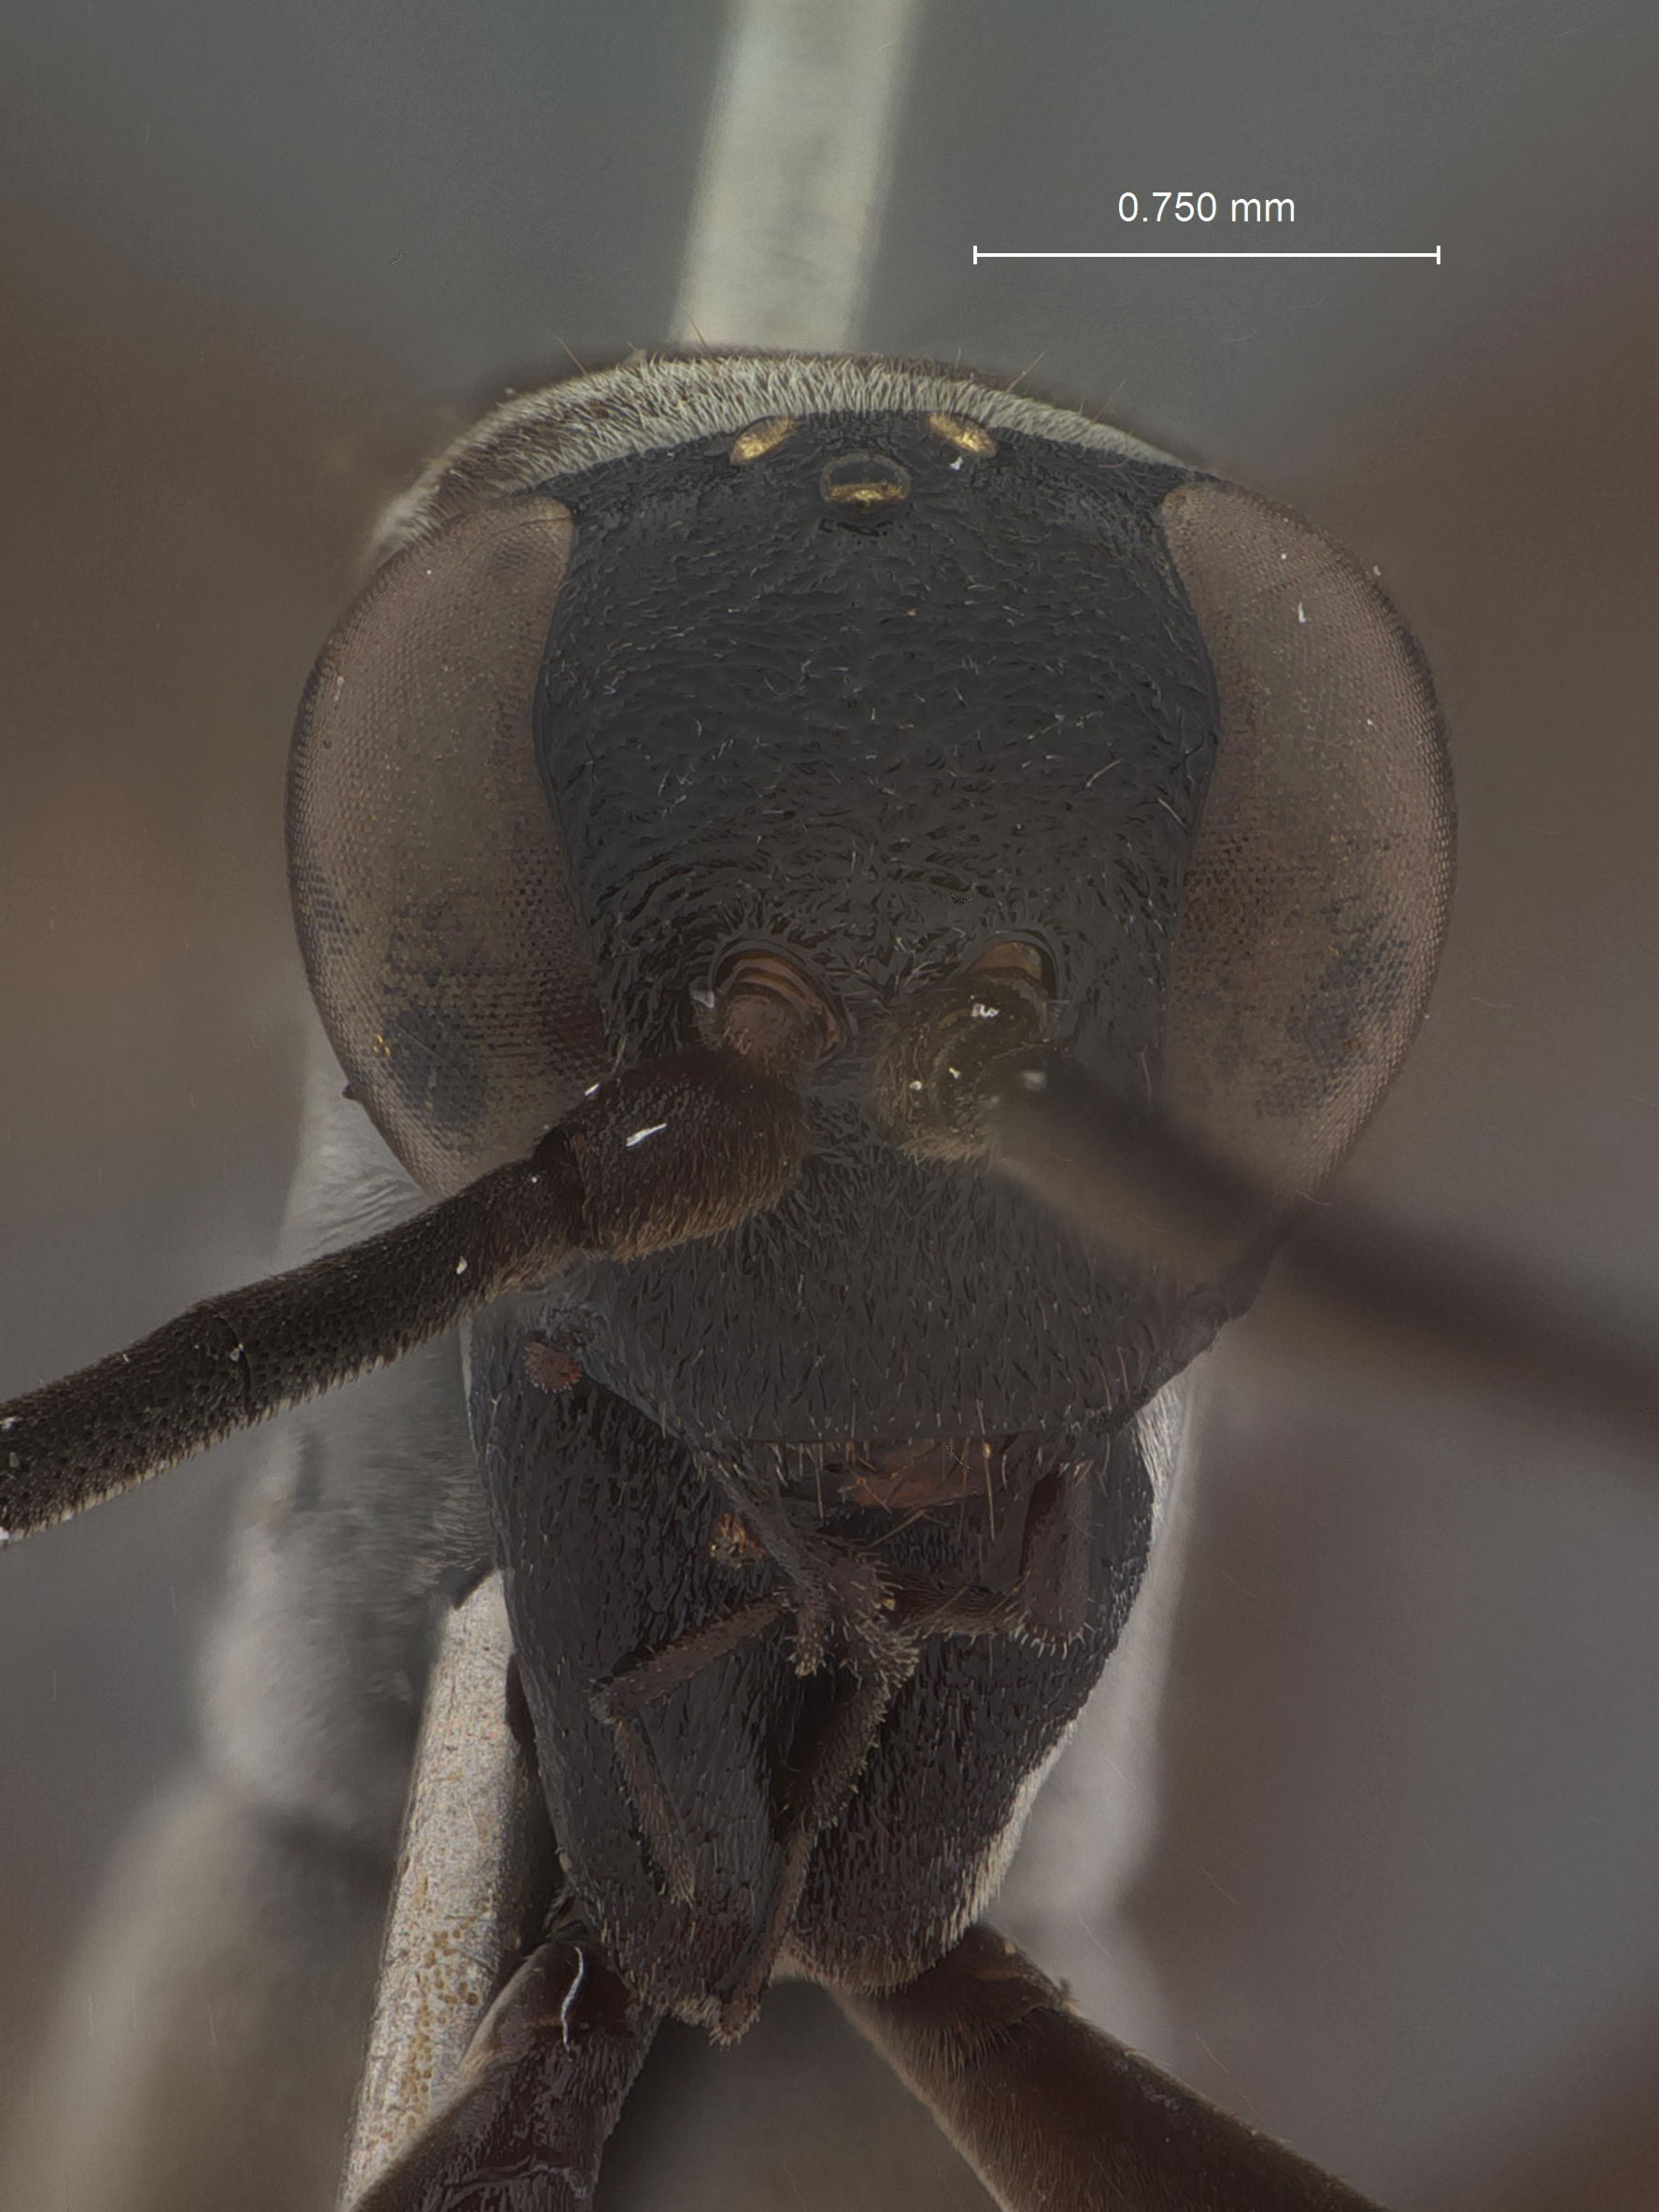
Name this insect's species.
Anoplius tsukengensis
